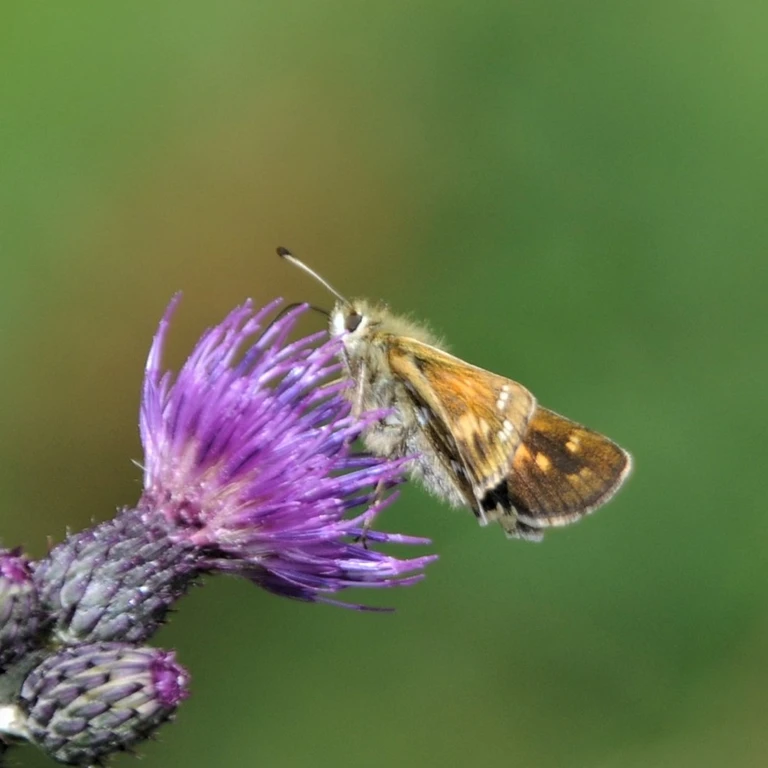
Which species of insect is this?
Hesperia comma
